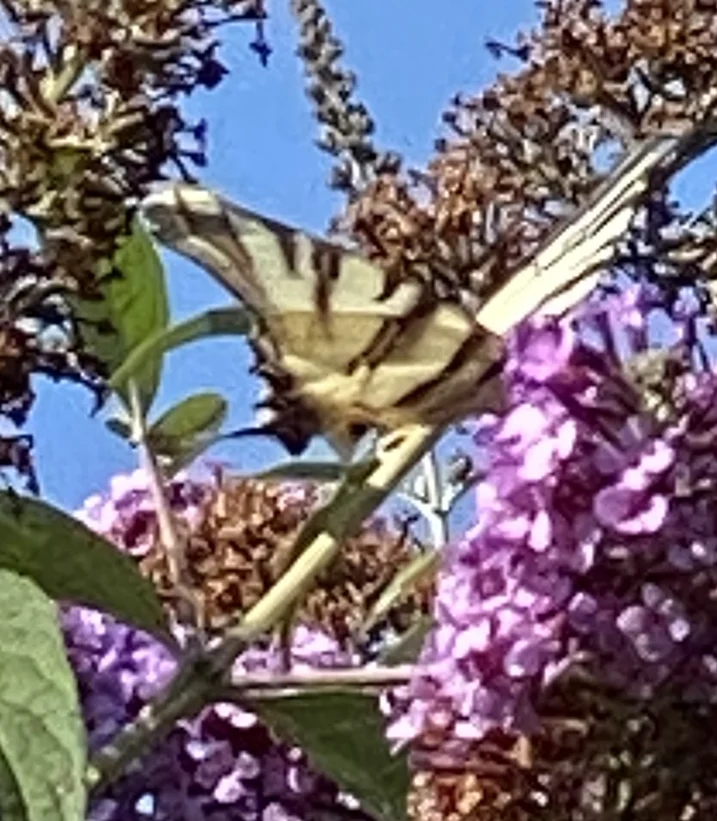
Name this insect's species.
Iphiclides podalirius
